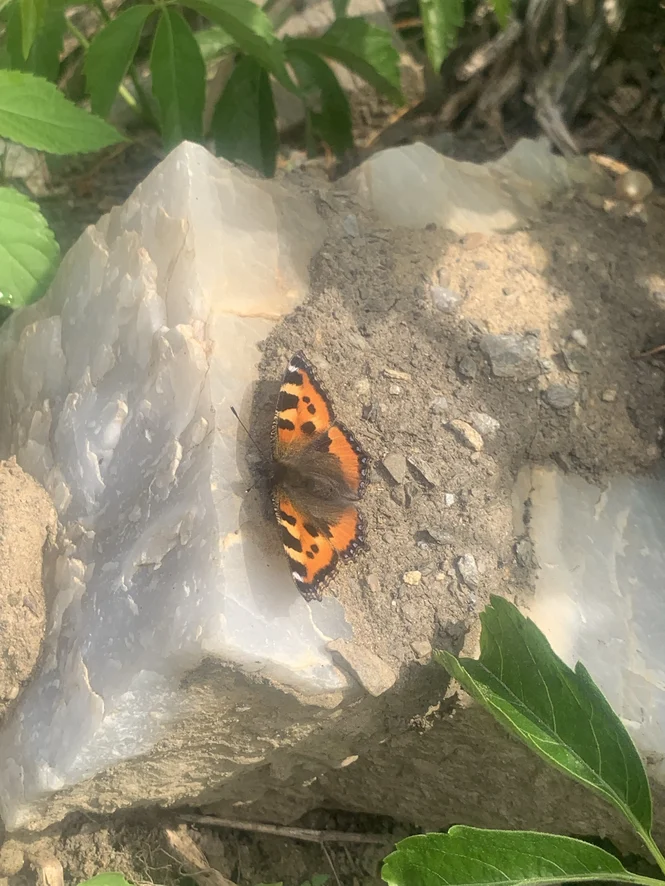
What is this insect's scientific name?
Aglais urticae
